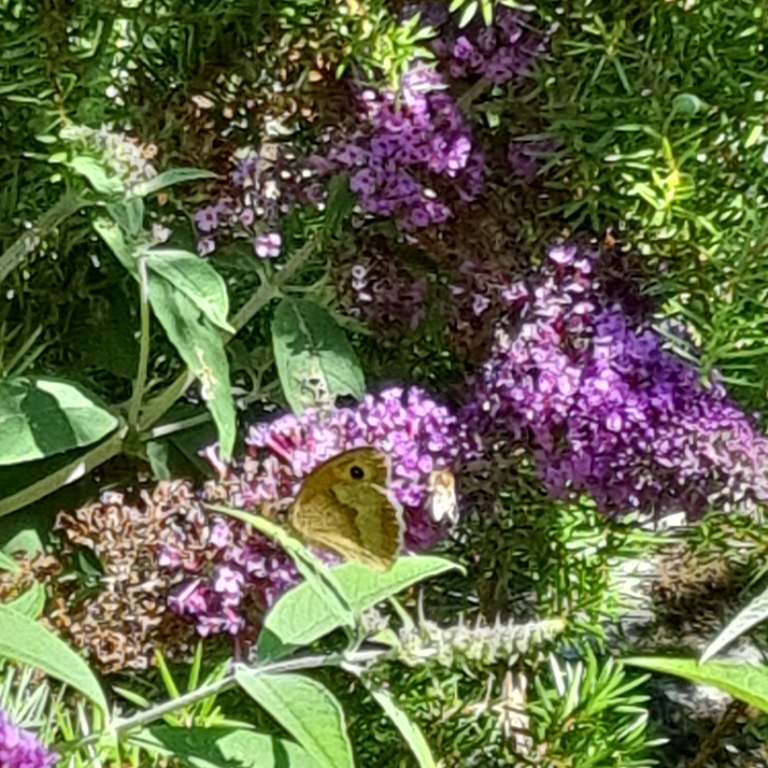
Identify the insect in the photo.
Maniola jurtina
